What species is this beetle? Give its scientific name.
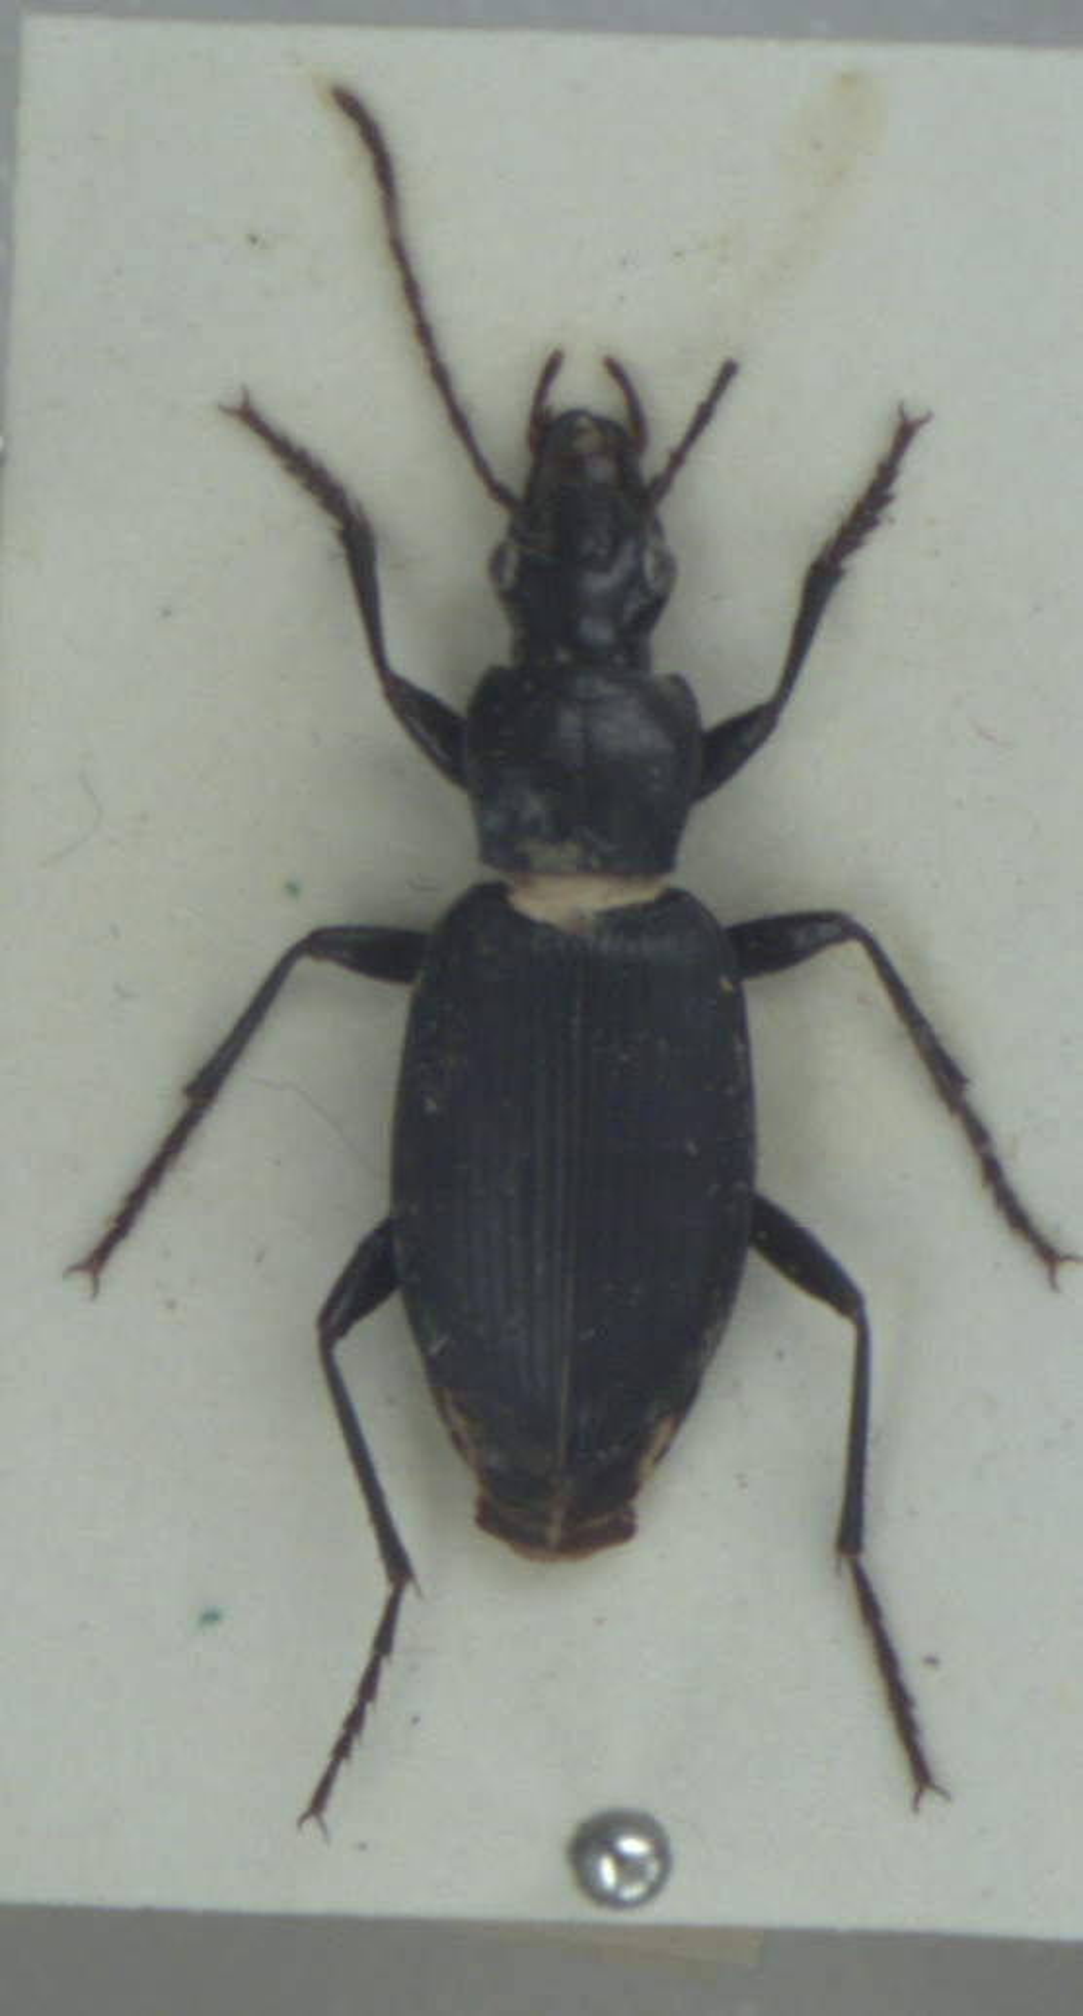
Laemostenus complanatus
